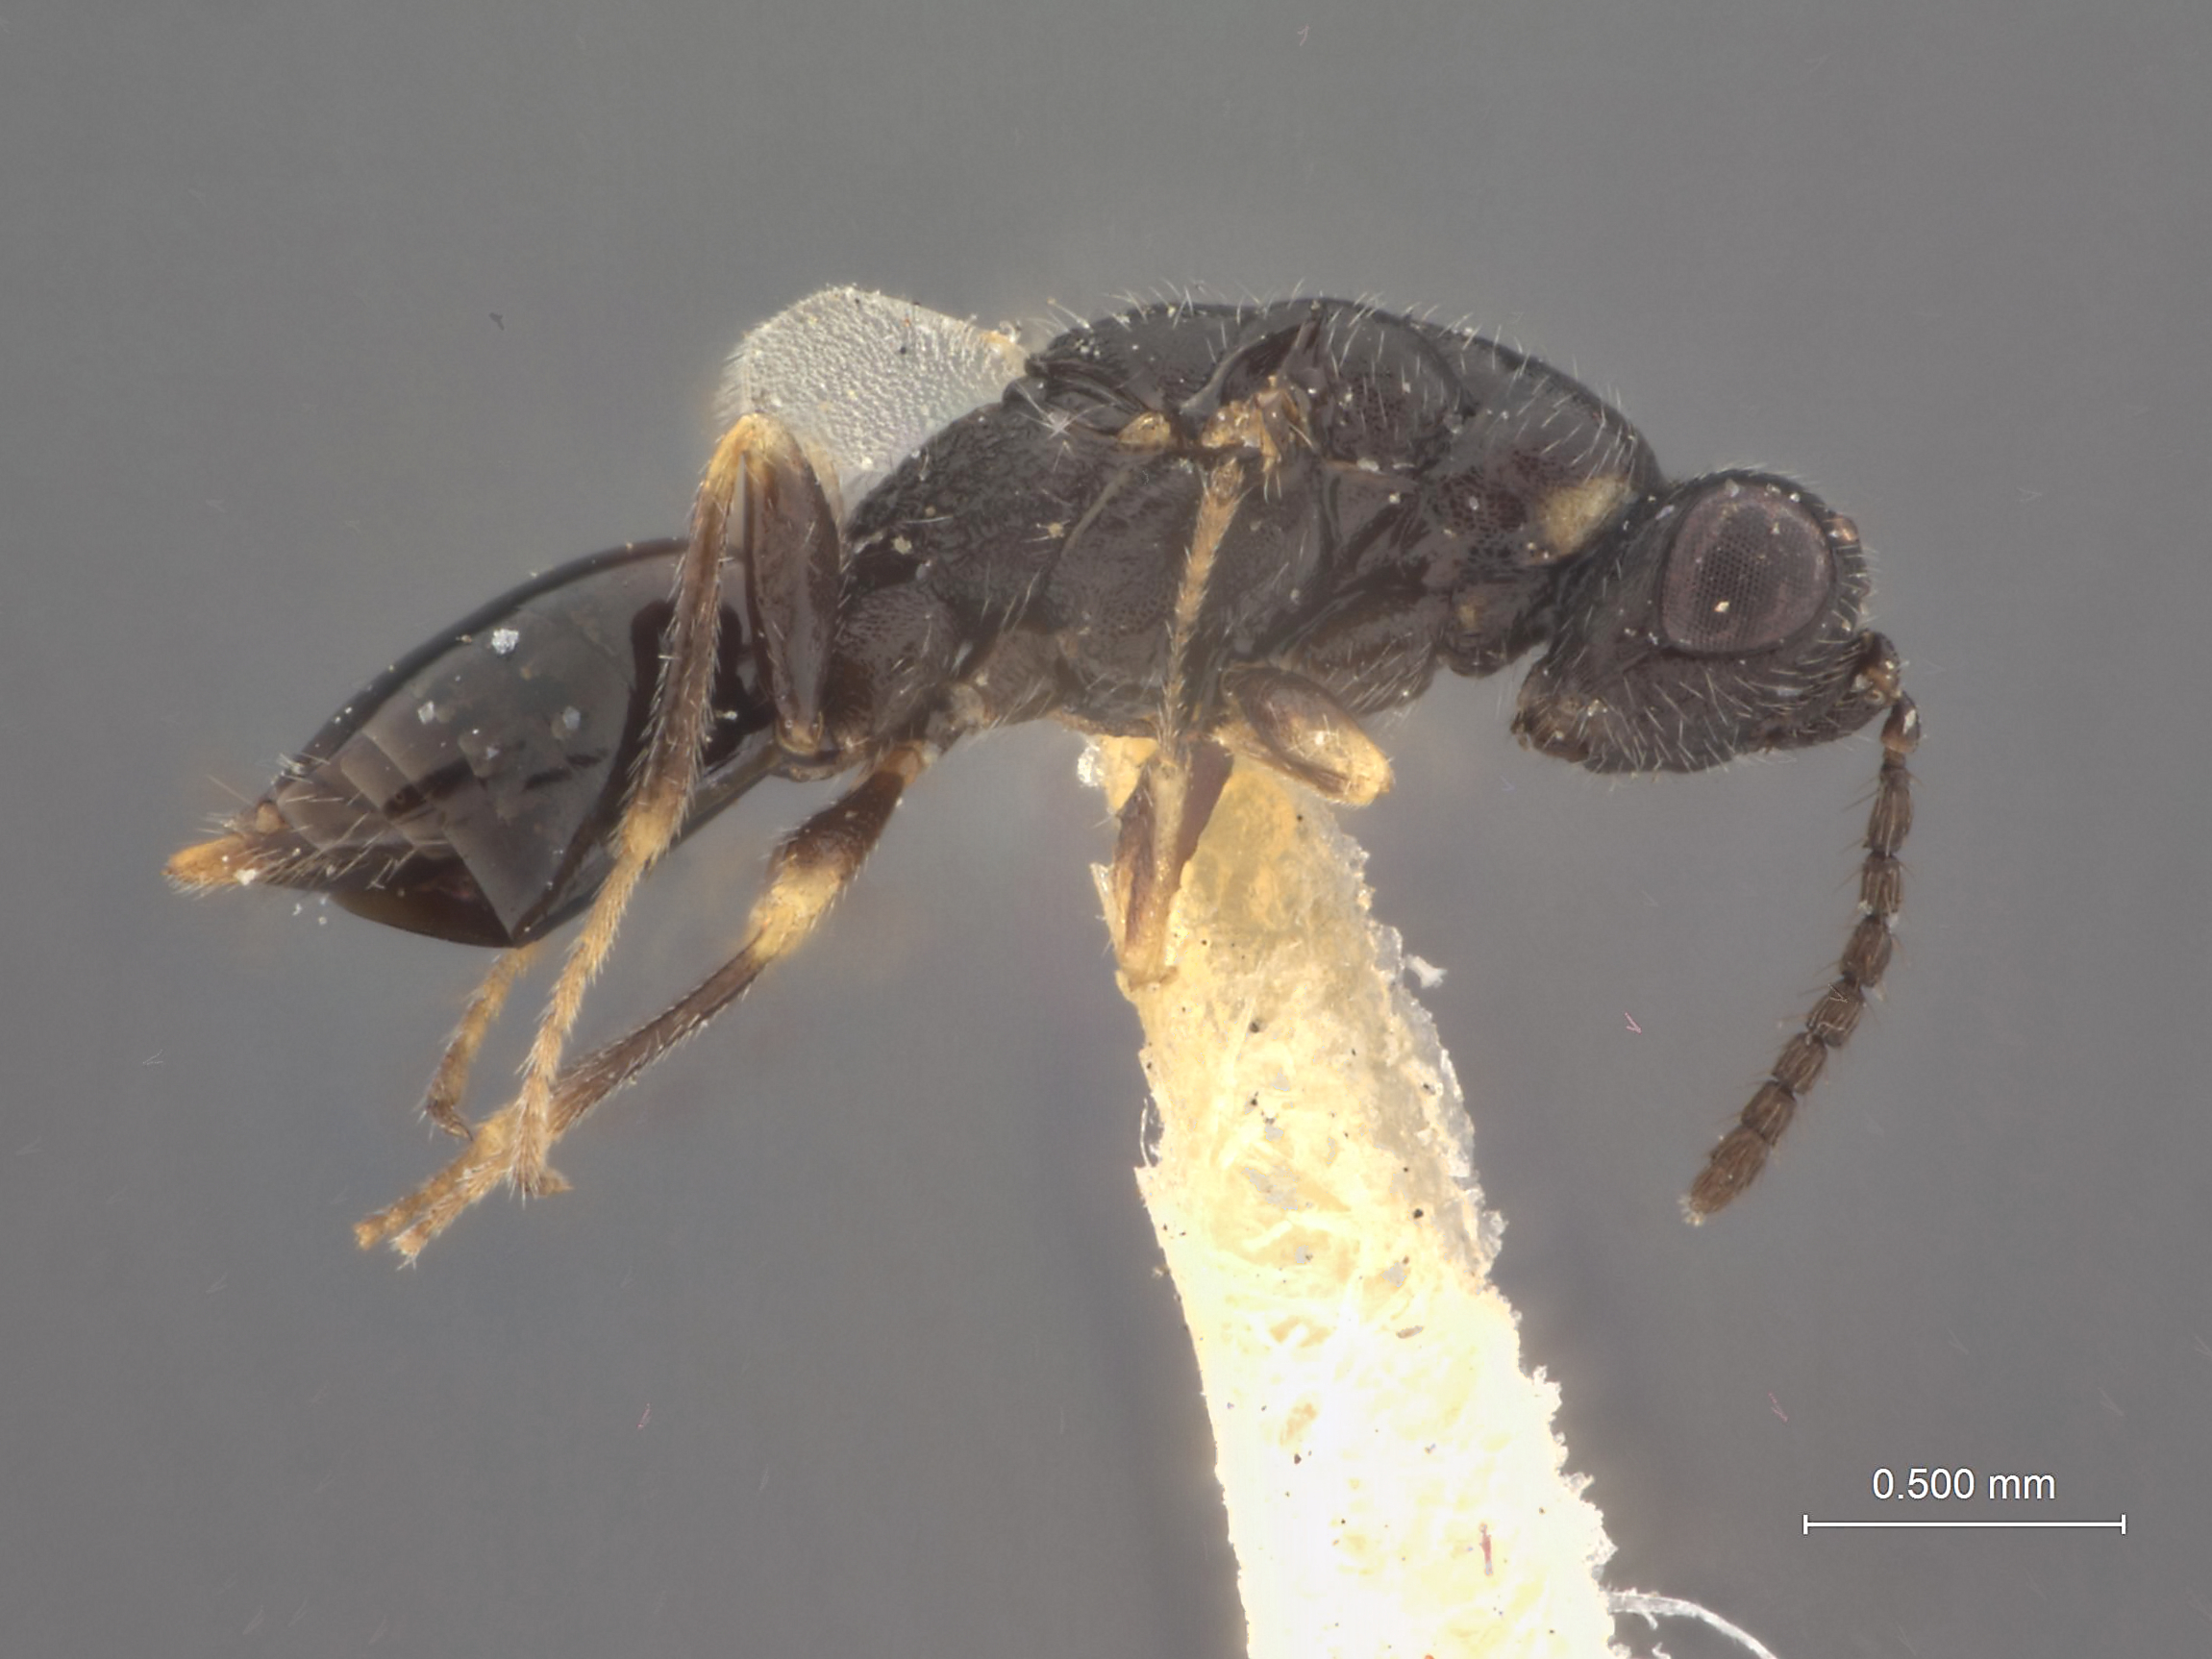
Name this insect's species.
Harmolita poae
